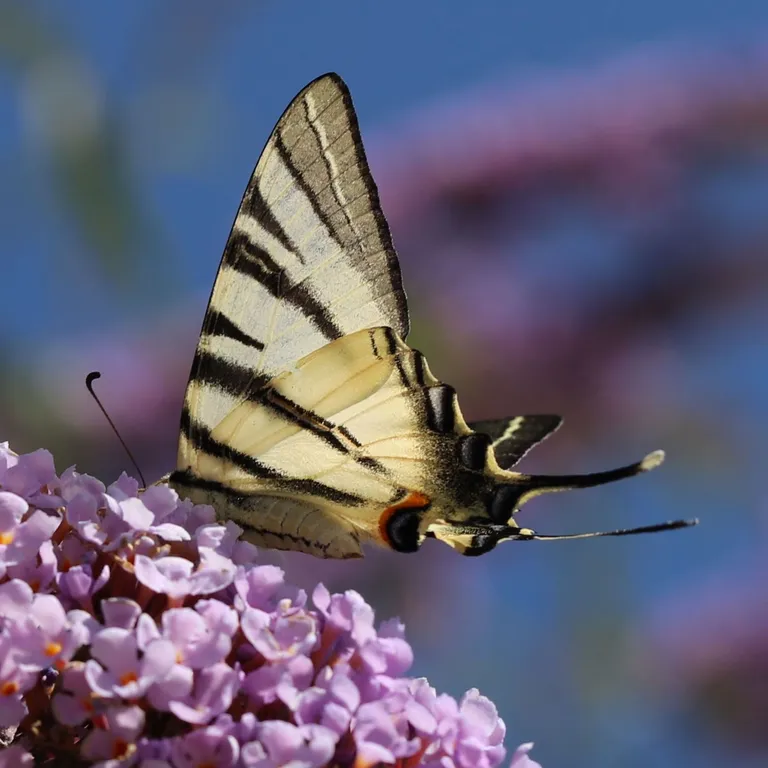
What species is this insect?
Iphiclides podalirius
